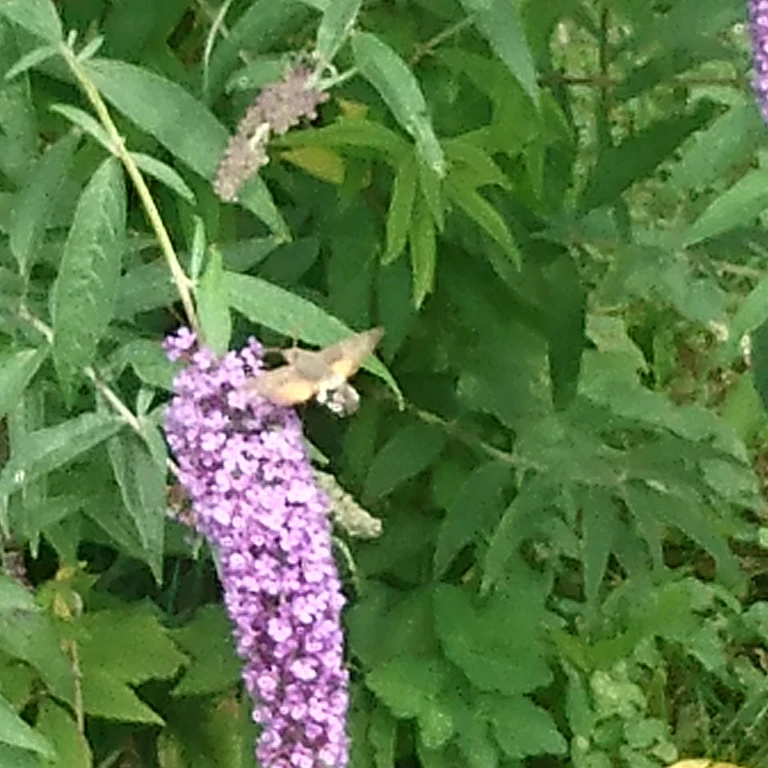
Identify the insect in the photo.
Macroglossum stellatarum
